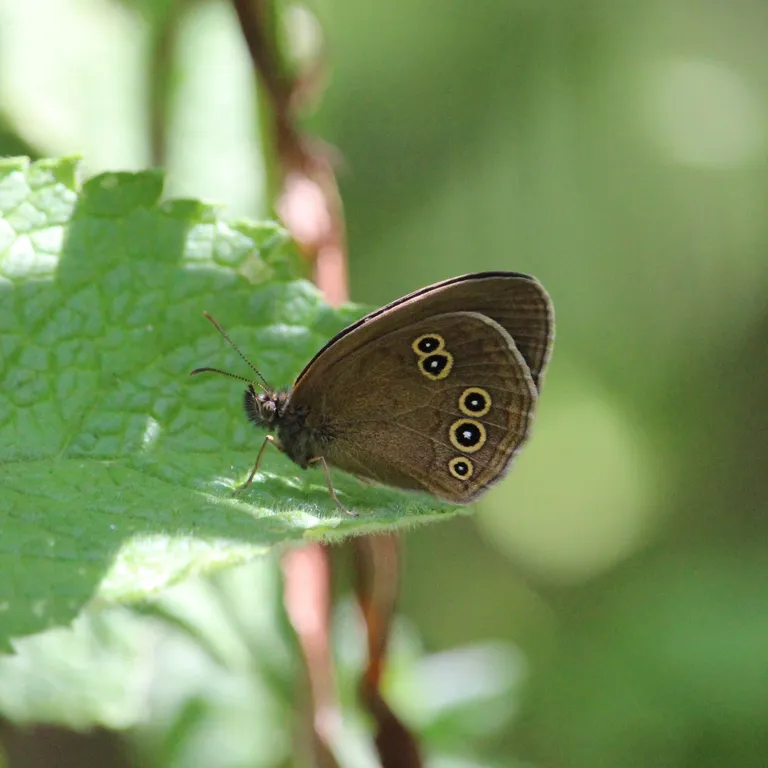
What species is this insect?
Aphantopus hyperantus
